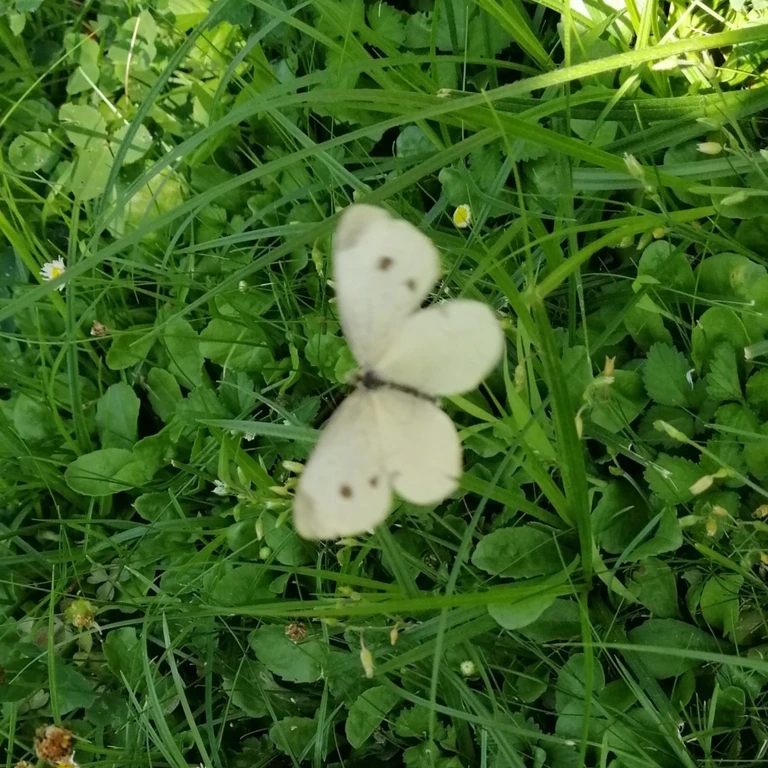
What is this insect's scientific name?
Pieris rapae
